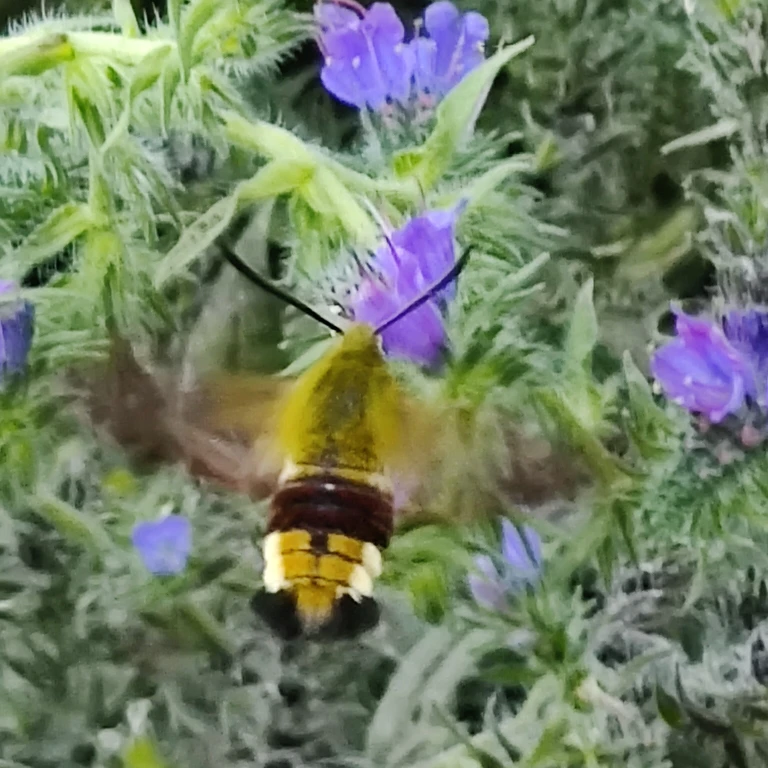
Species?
Hemaris fuciformis
